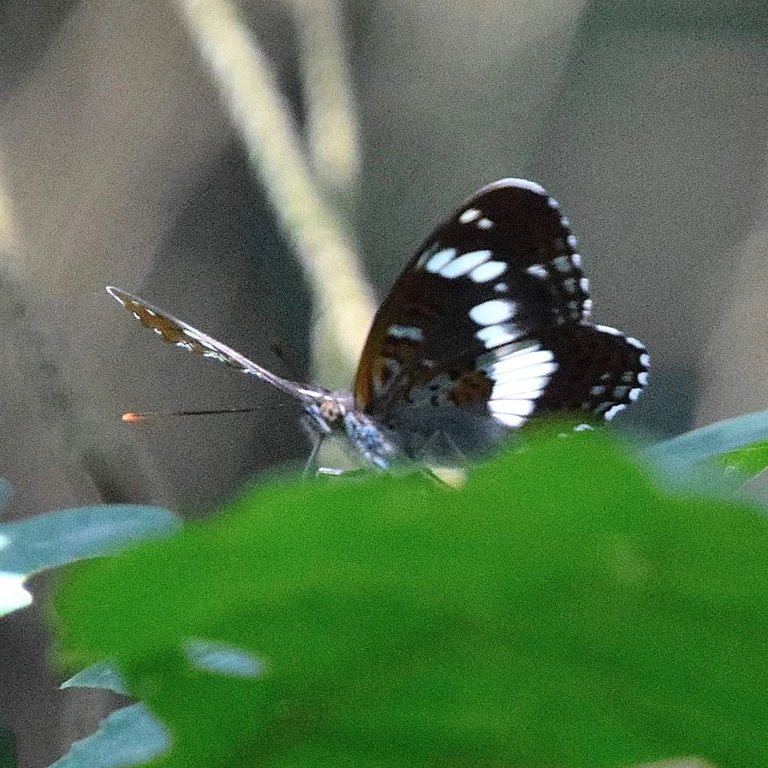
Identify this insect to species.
Limenitis camilla (also Ladoga camilla)
